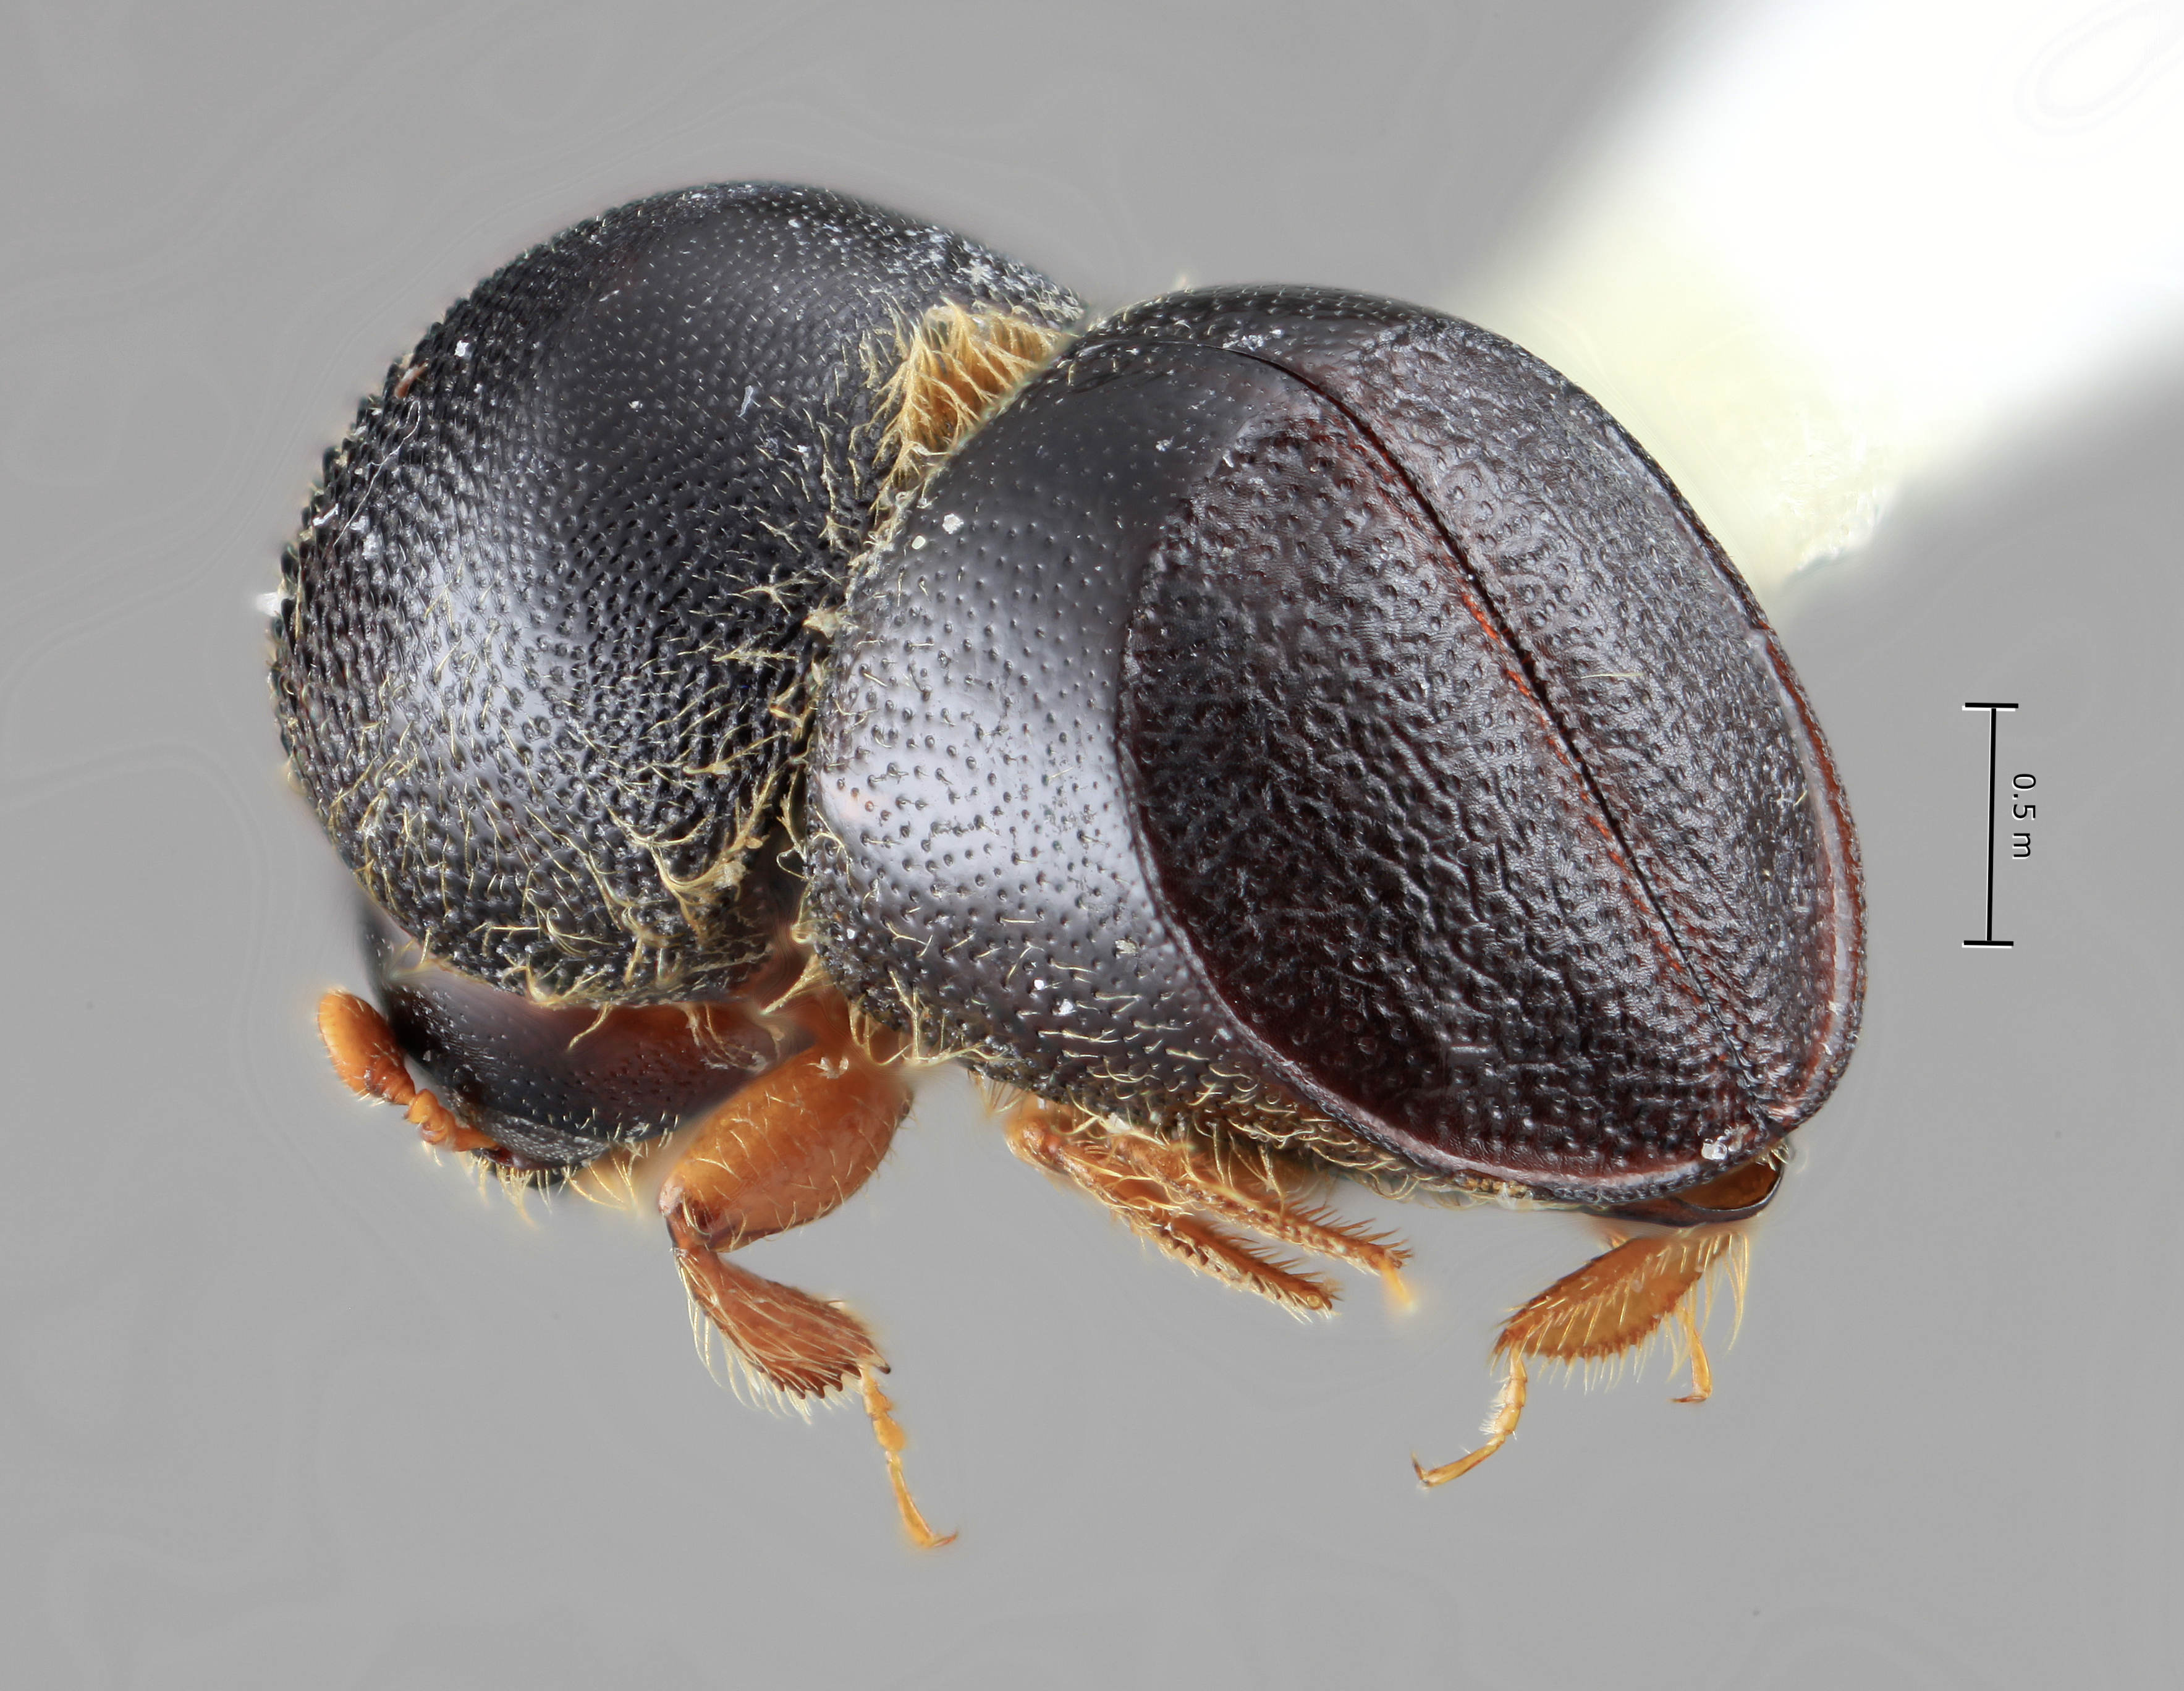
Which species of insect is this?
Xyleborus laticeps
